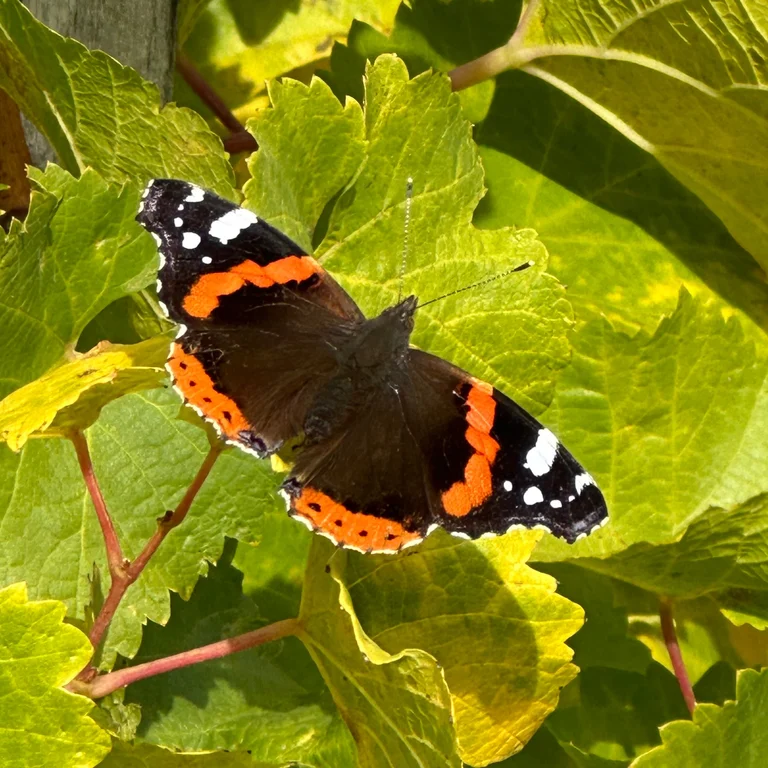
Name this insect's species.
Vanessa atalanta
